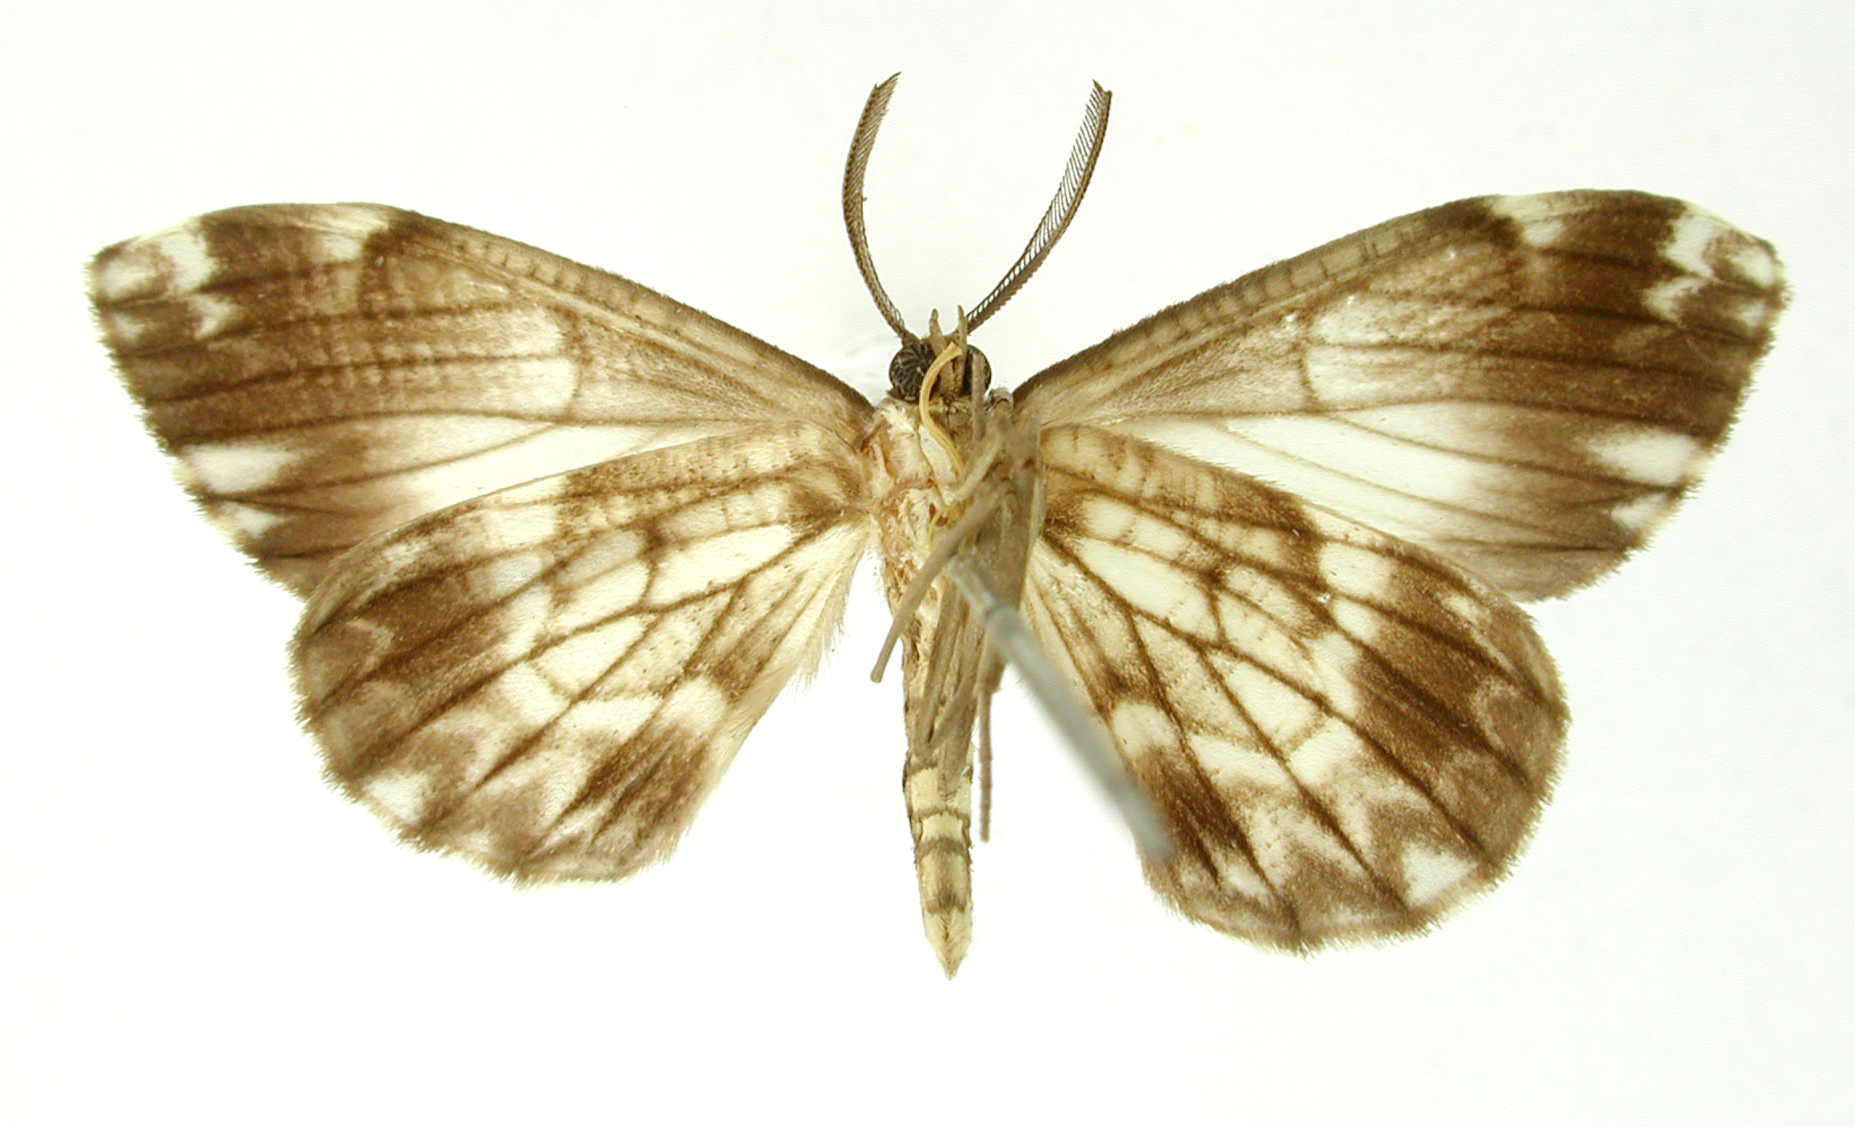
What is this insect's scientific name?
Nipteria folla
